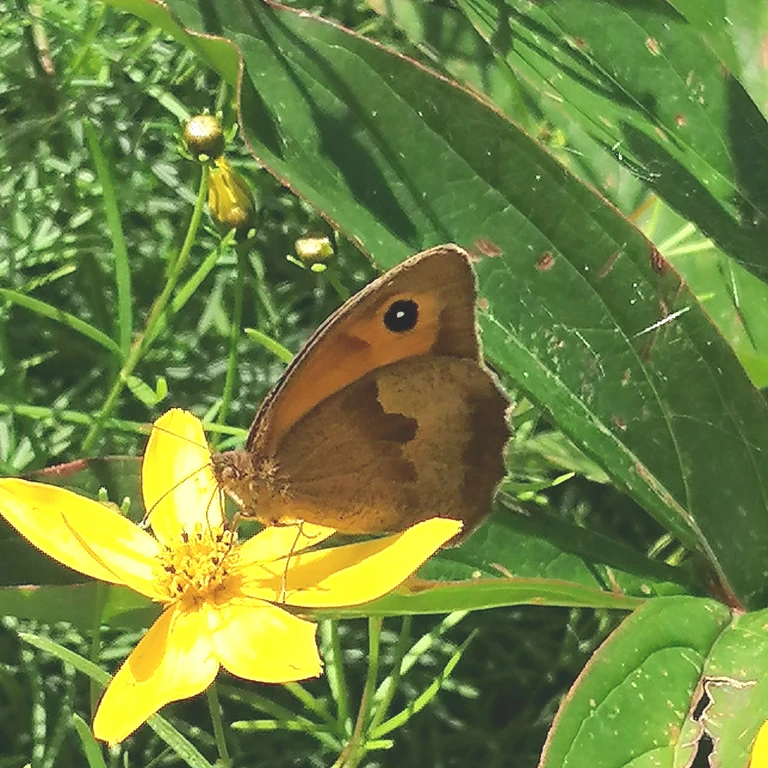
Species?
Maniola jurtina
